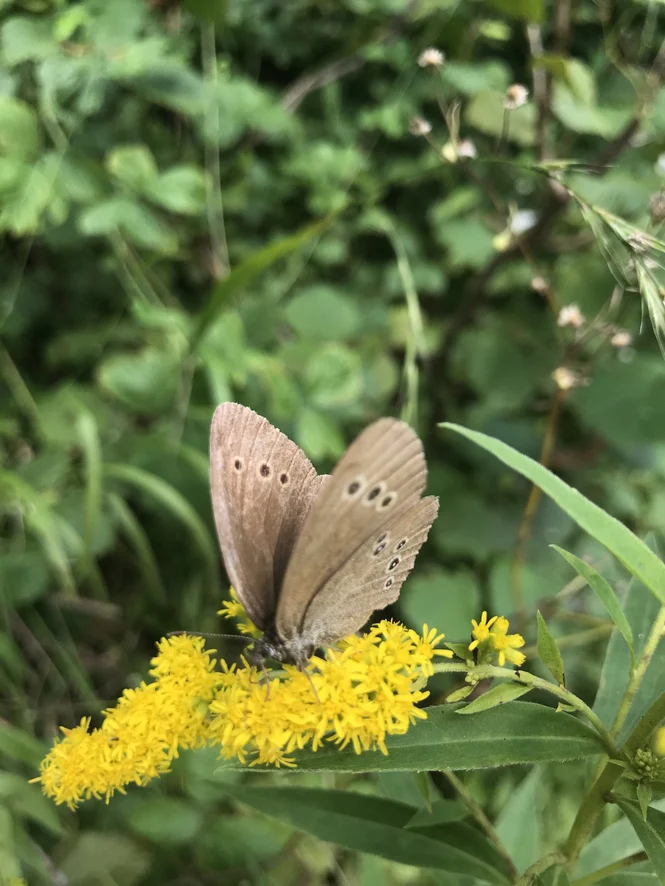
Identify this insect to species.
Aphantopus hyperantus
